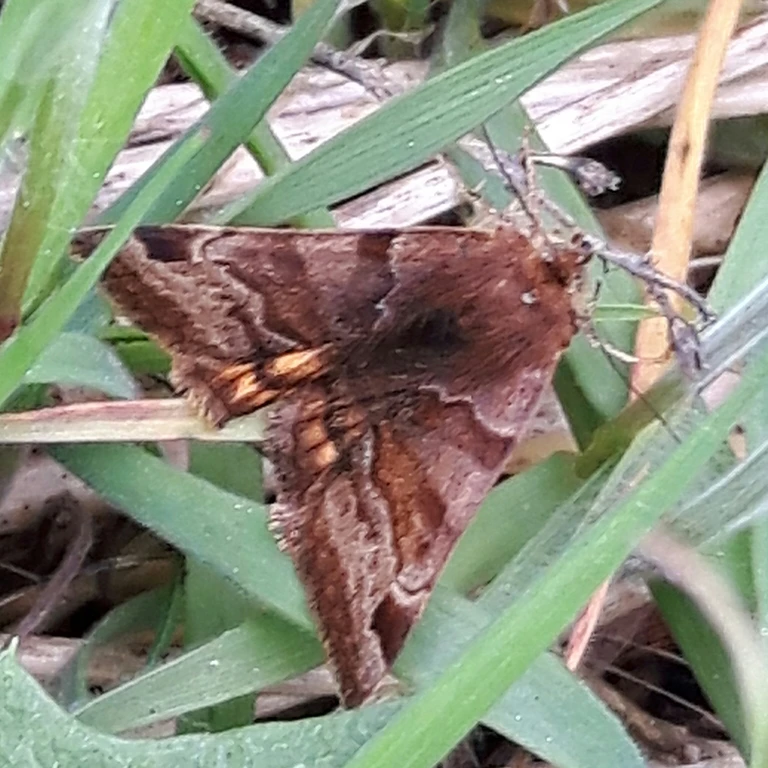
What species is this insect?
Euclidia glyphica
